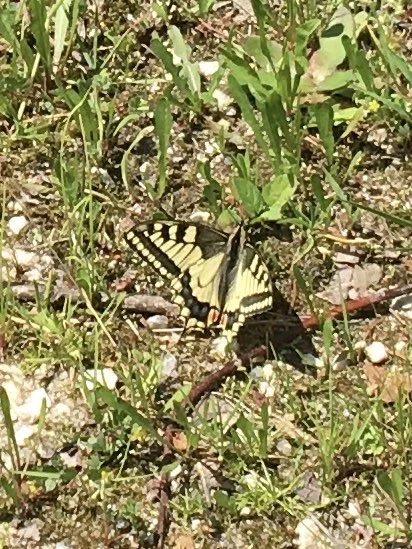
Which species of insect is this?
Papilio machaon
